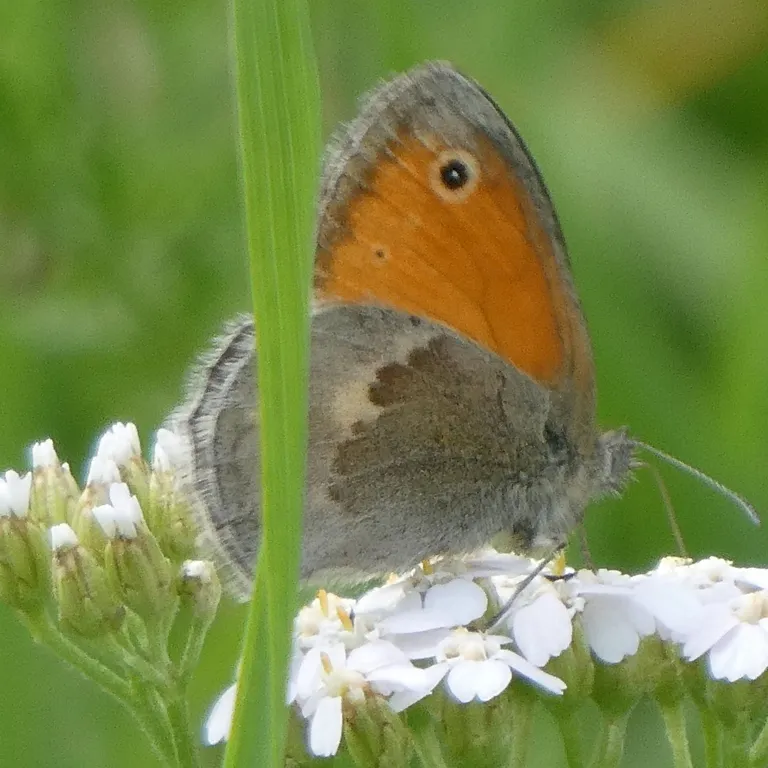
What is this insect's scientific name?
Coenonympha pamphilus
